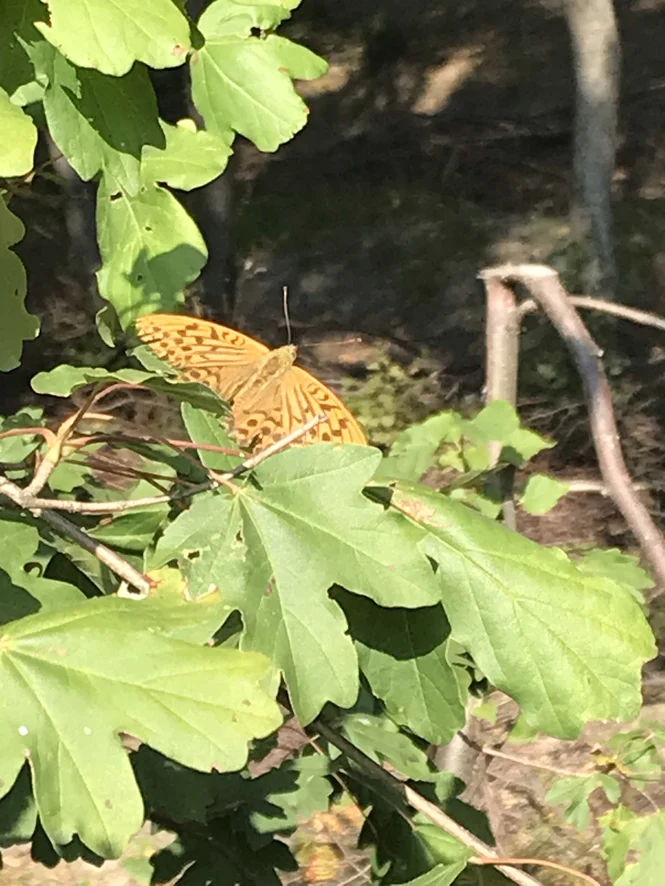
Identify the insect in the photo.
Argynnis paphia
